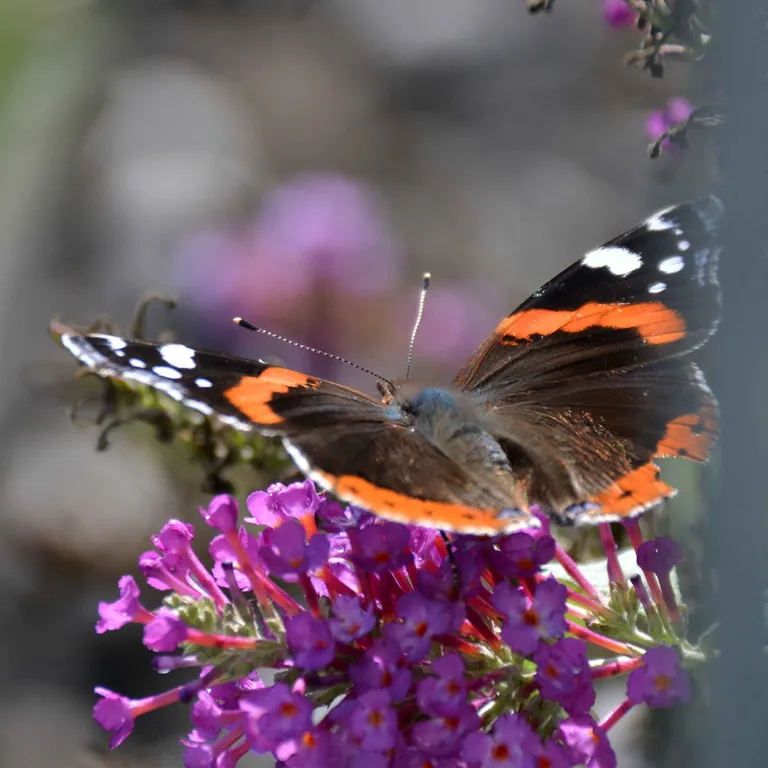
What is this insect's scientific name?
Vanessa atalanta
